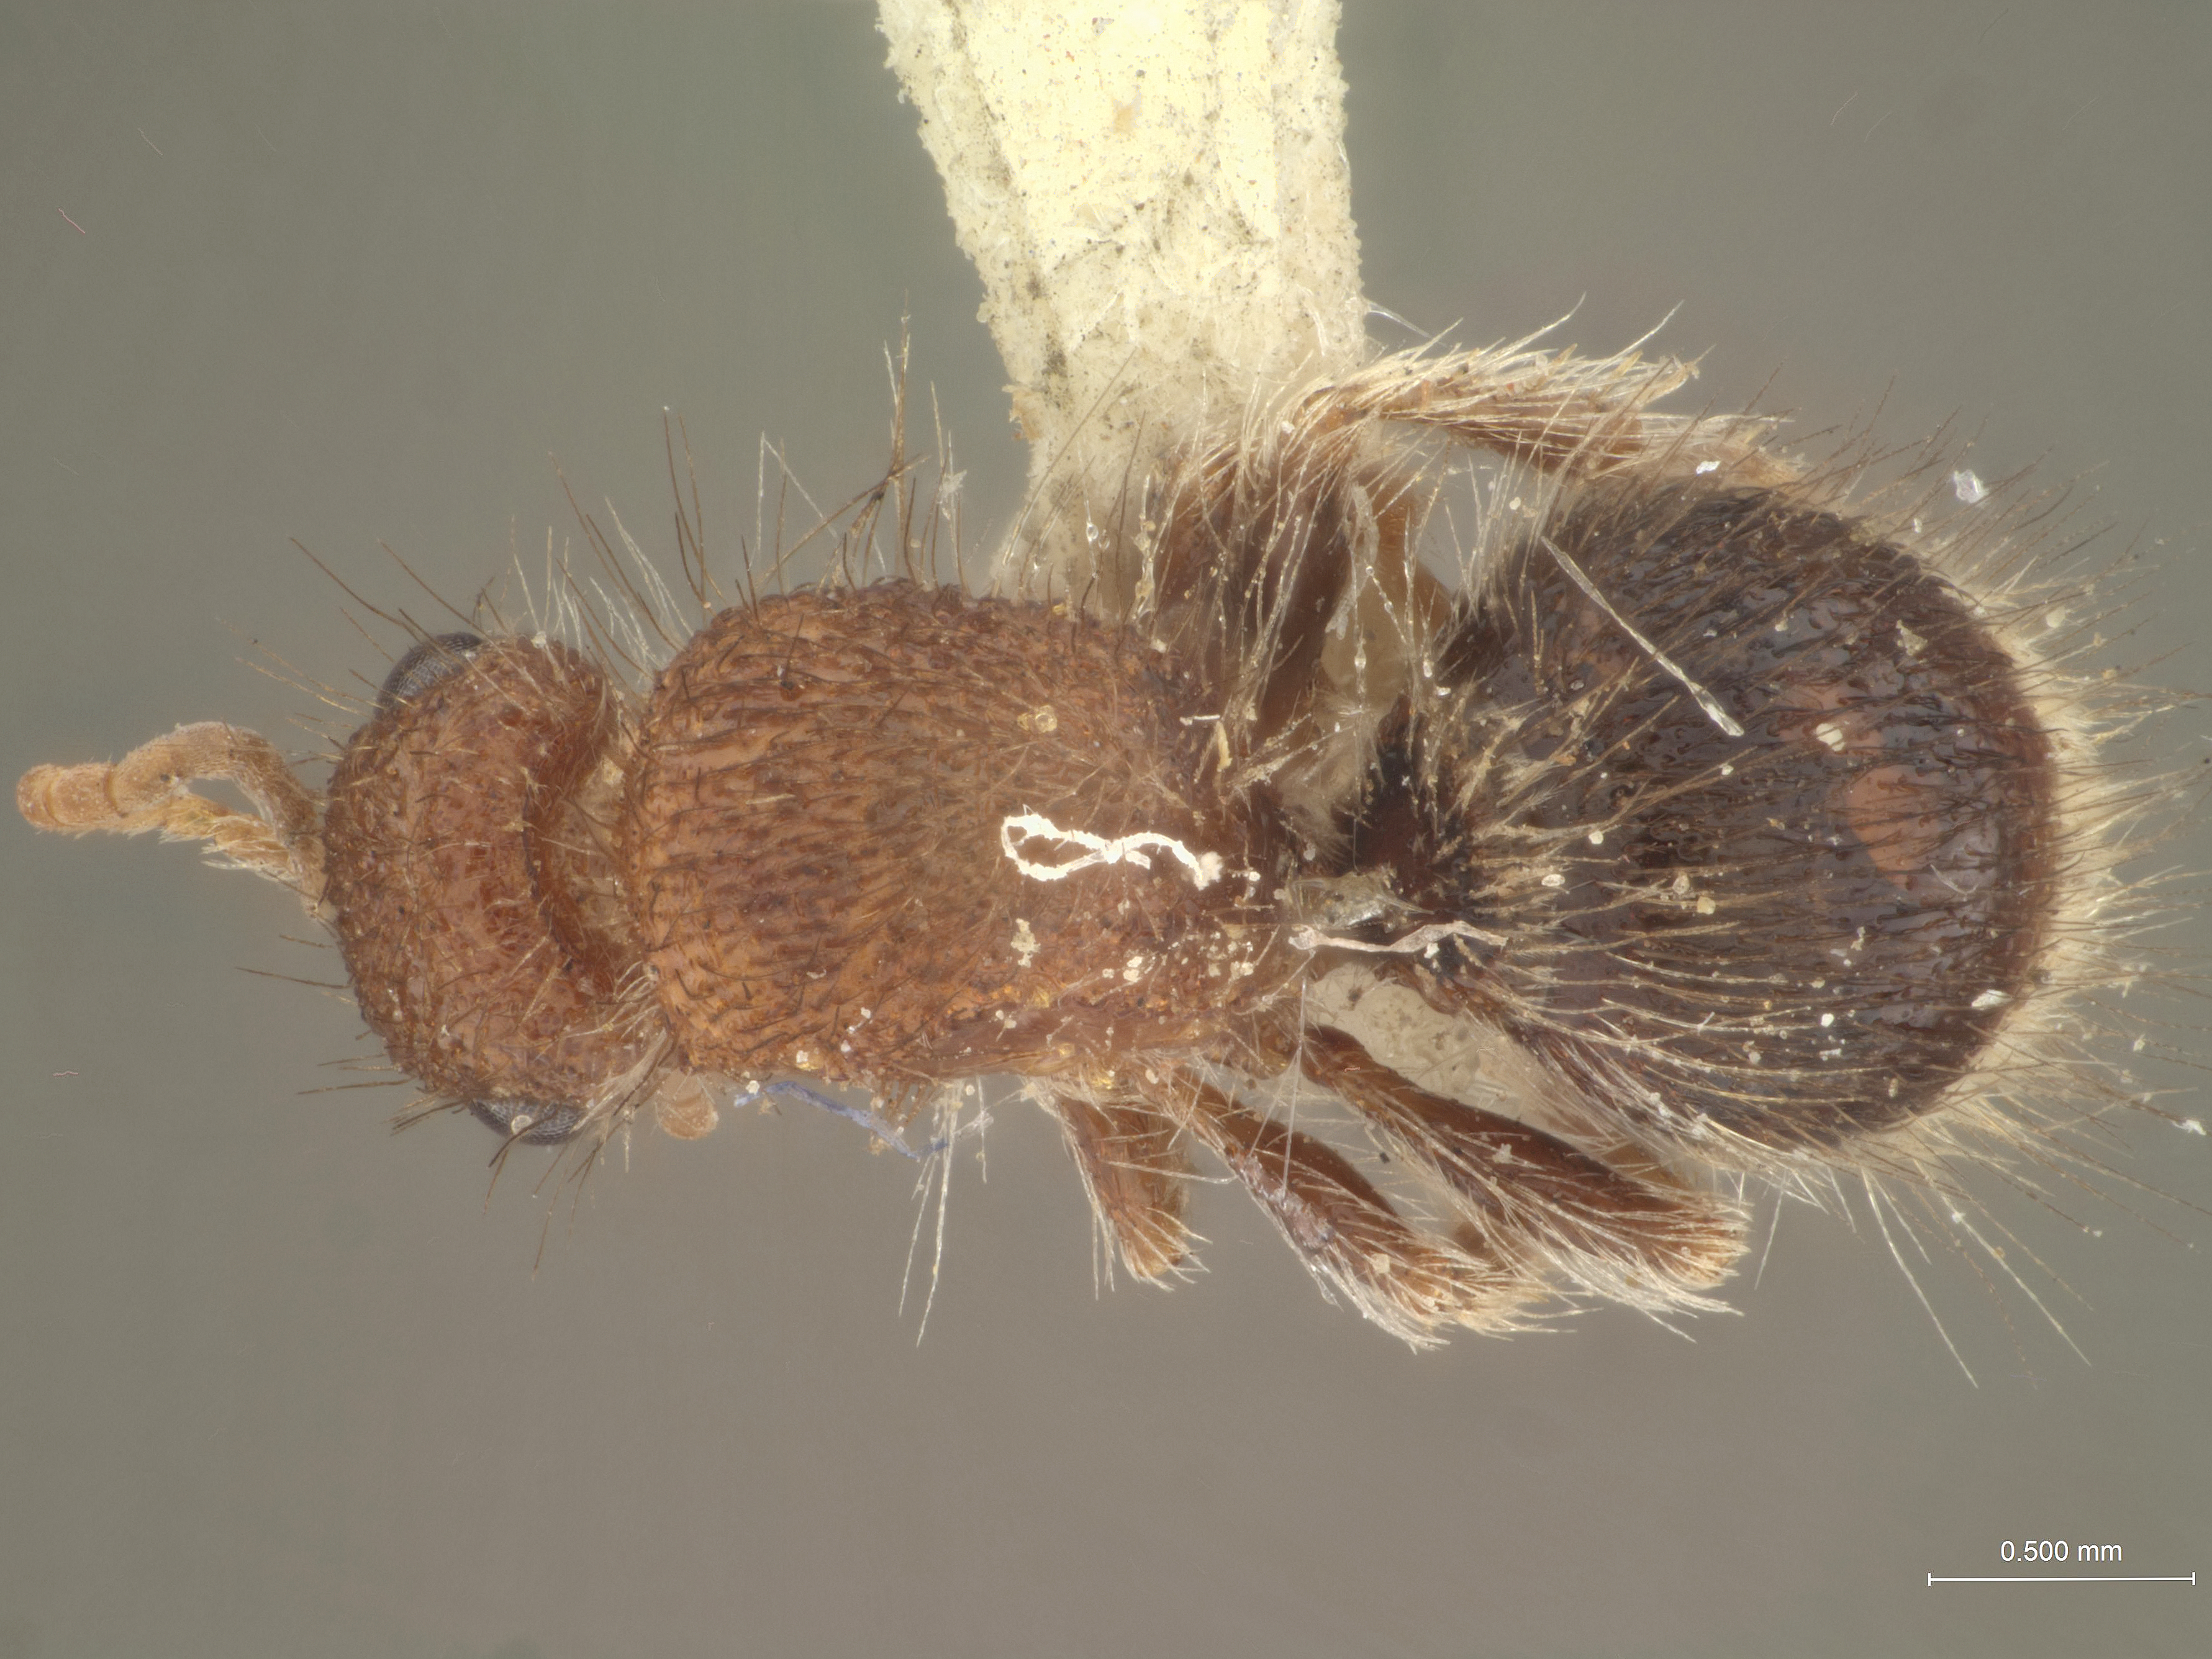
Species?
Photopsis minutella
